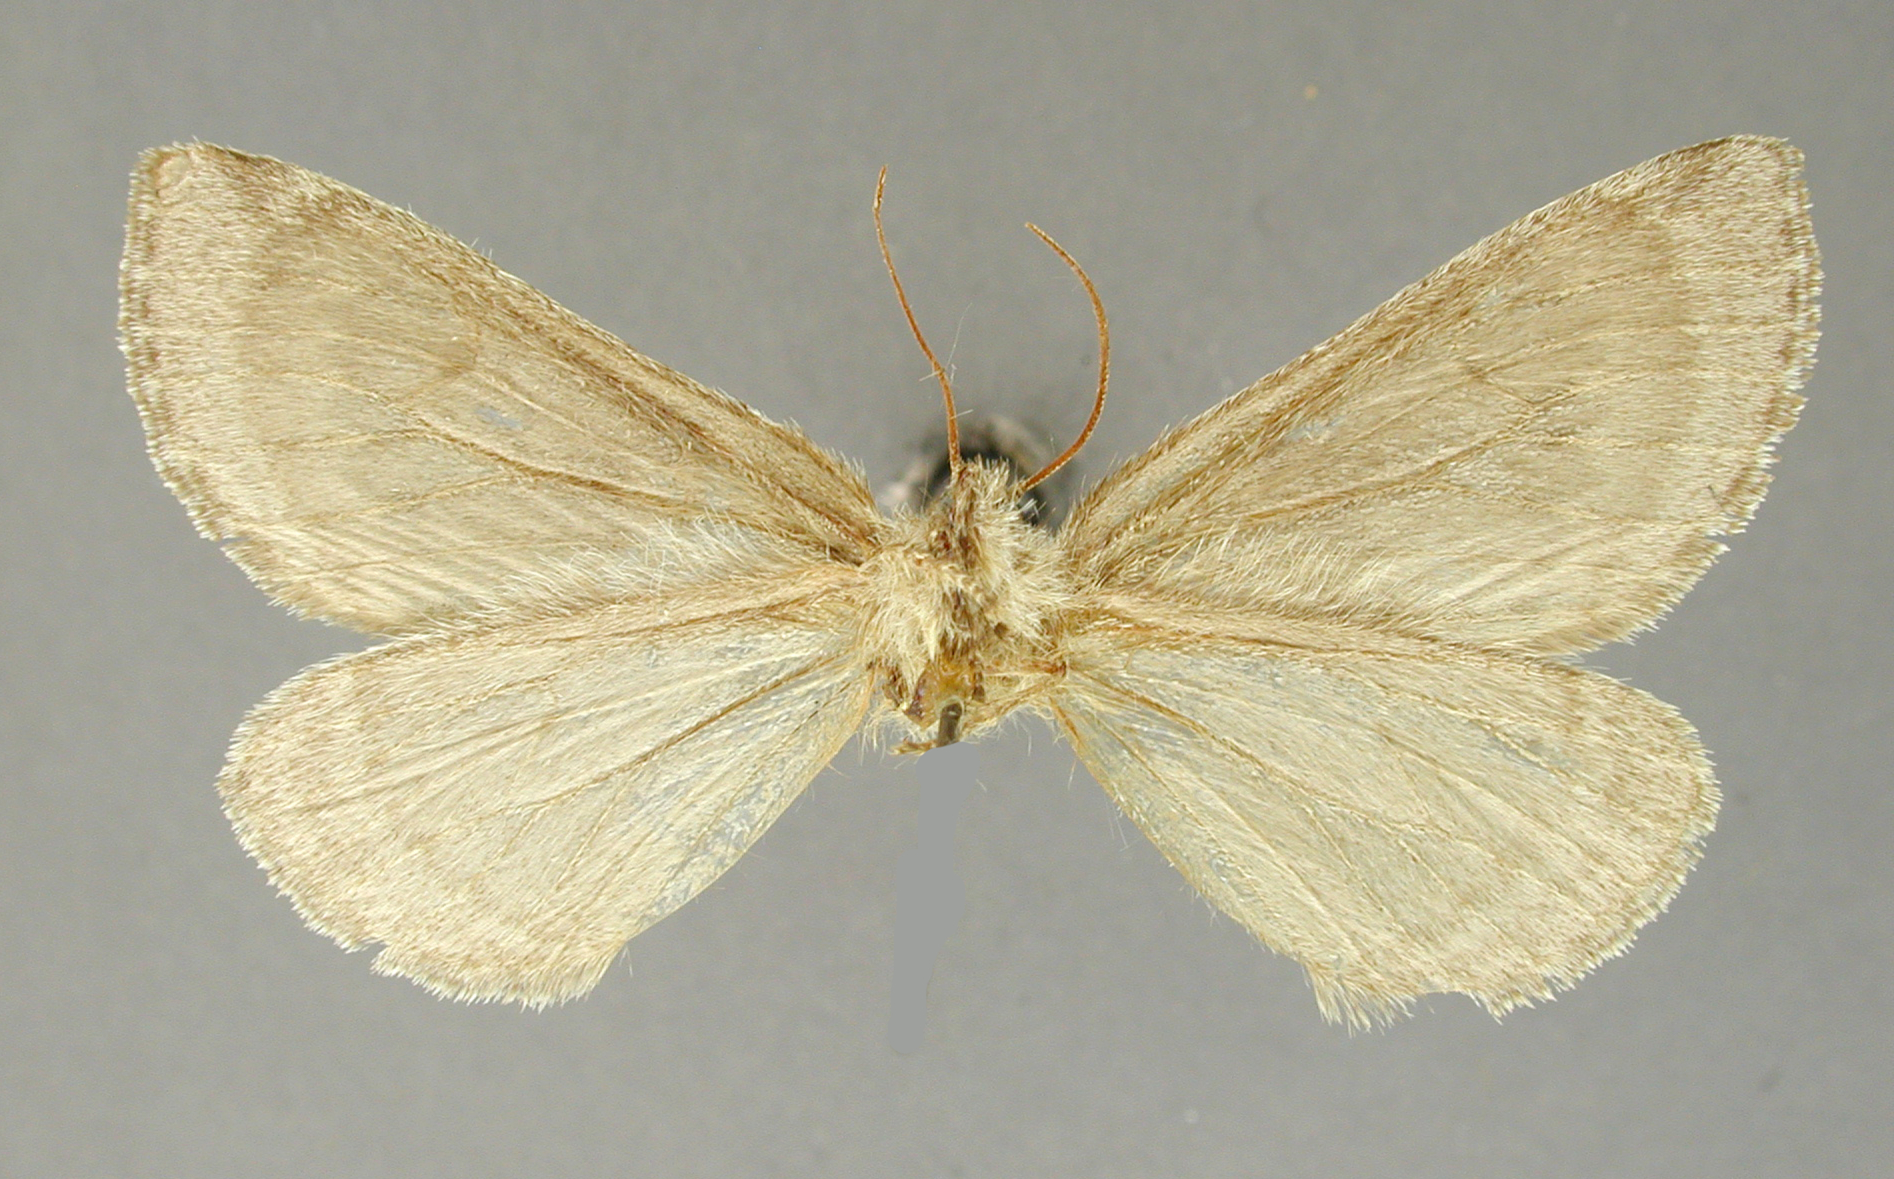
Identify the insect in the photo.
Caenosynteles haploaria
